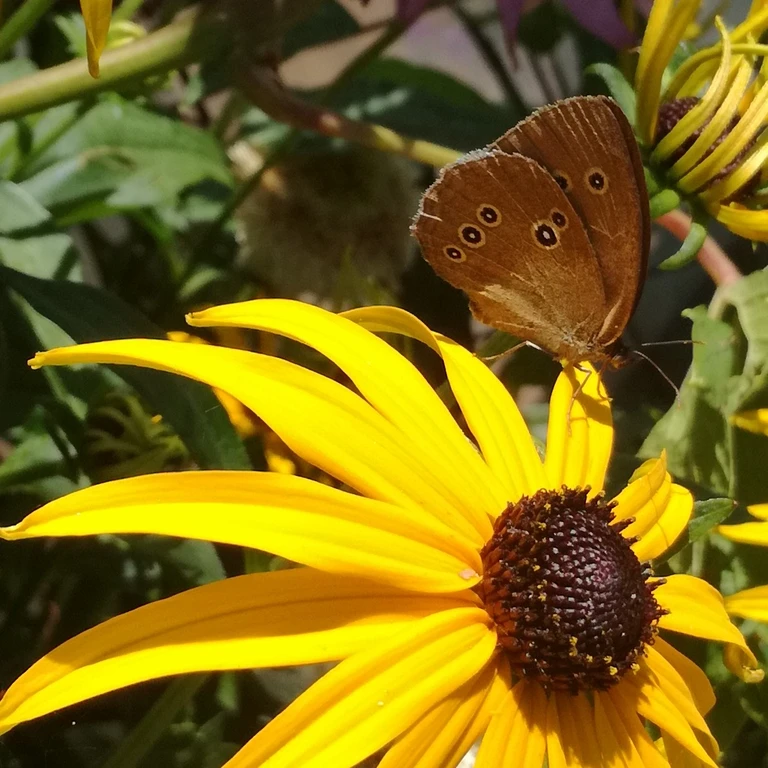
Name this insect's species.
Aphantopus hyperantus
